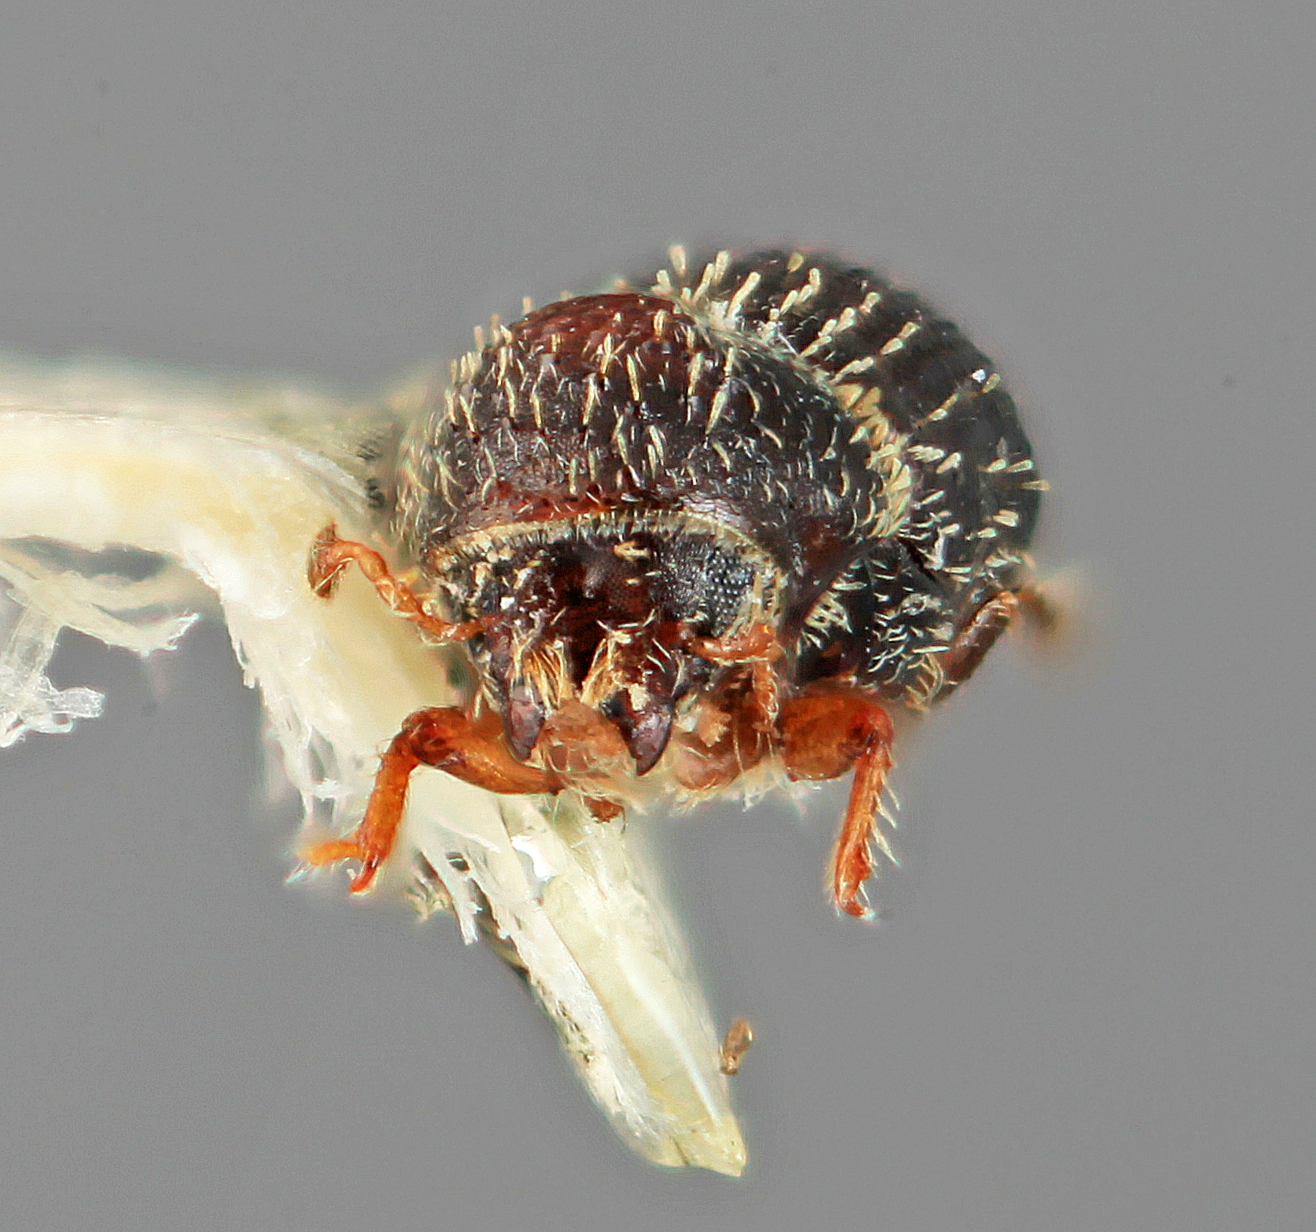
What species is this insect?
Pseudothysanoes fimbriatus
